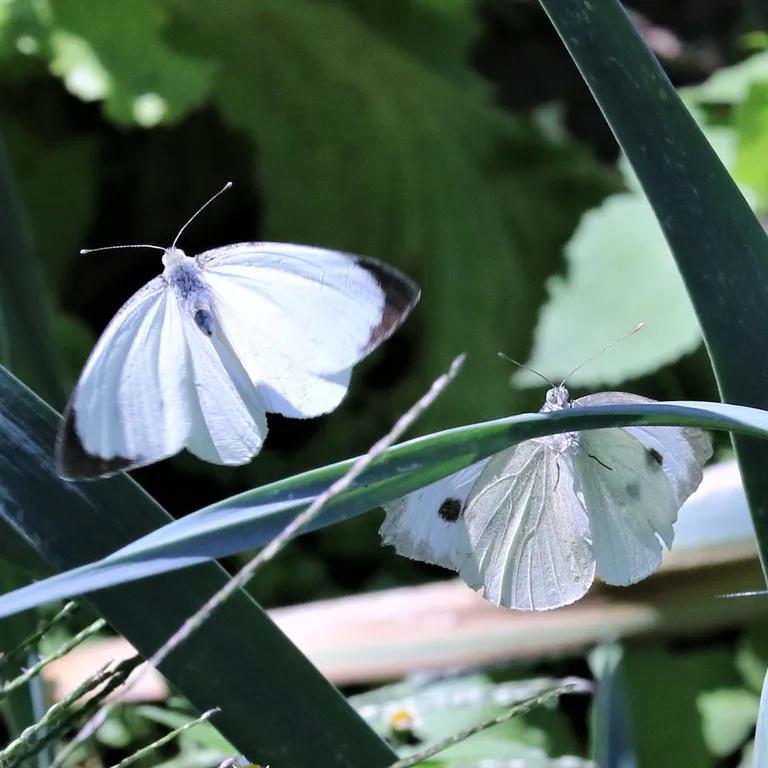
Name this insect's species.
Pieris brassicae
